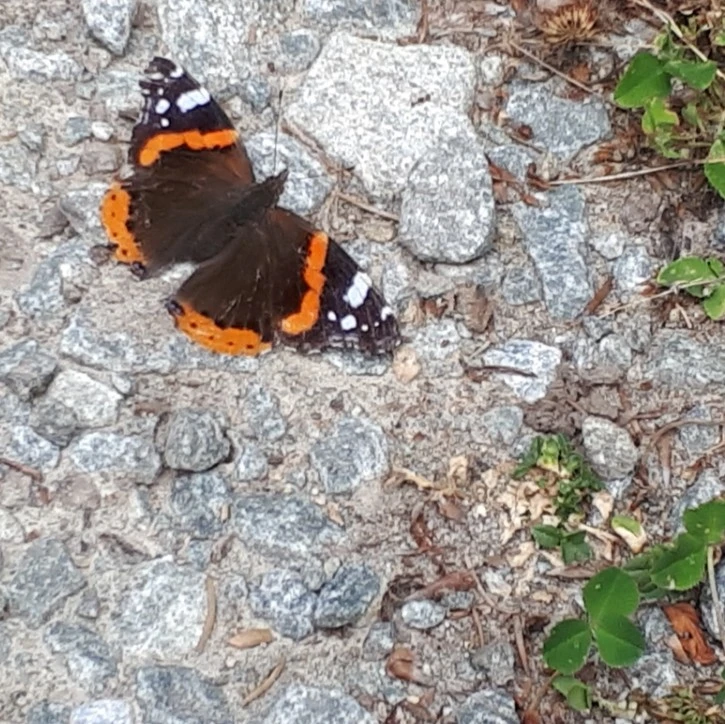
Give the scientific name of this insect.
Vanessa atalanta
